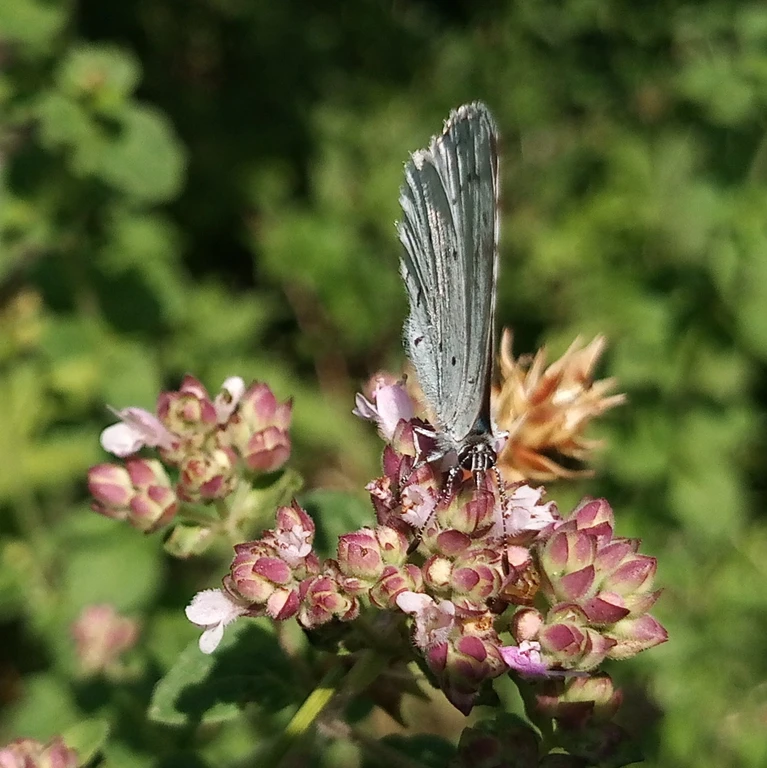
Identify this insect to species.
Celastrina argiolus
